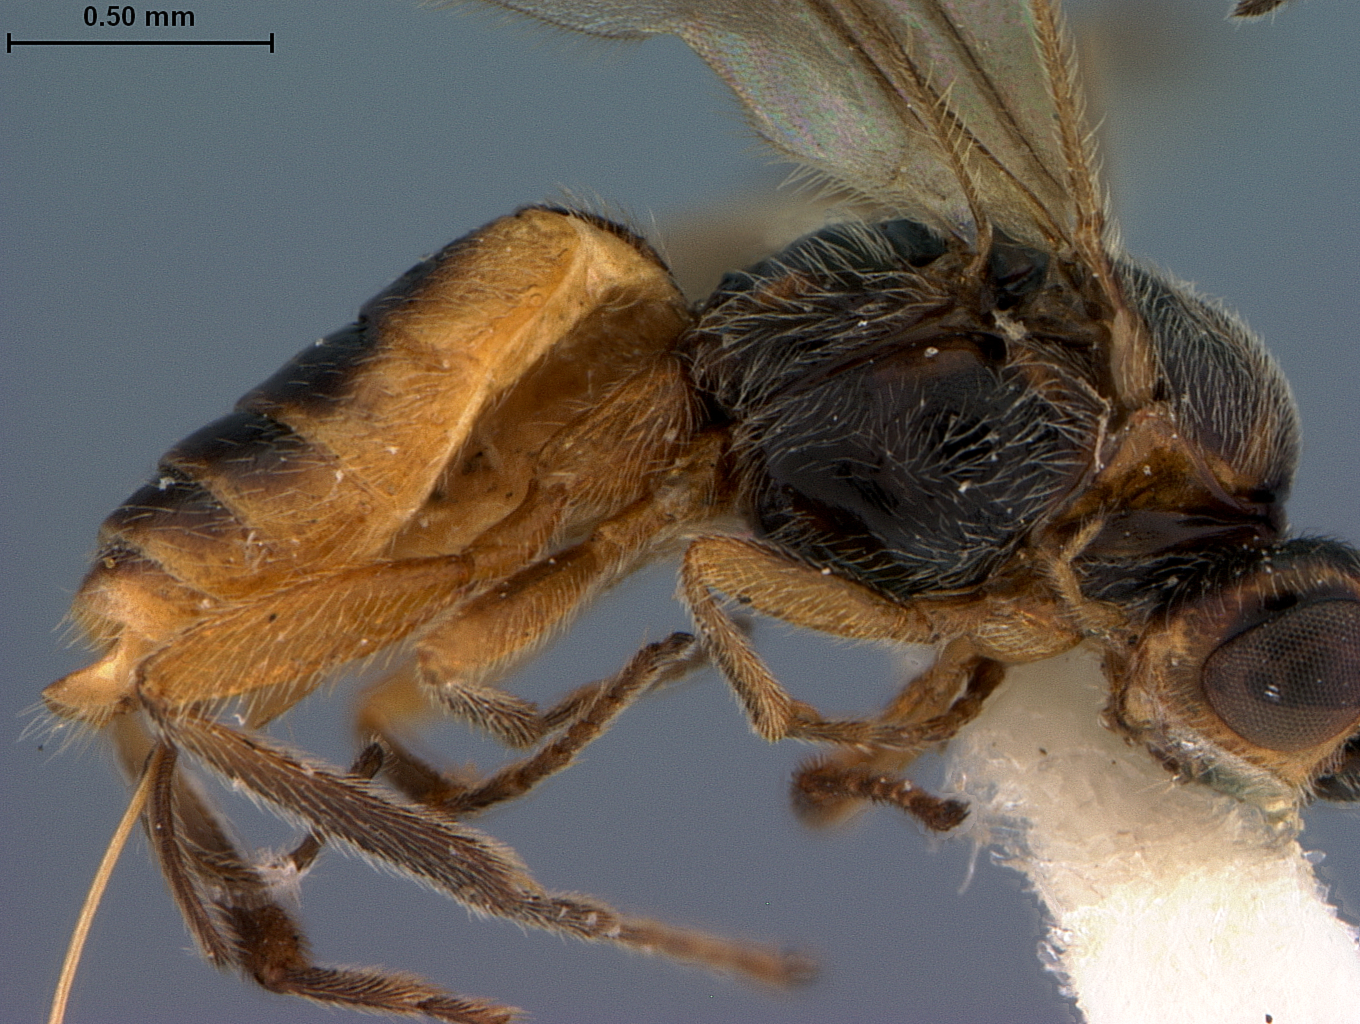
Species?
Bracon acrobasidis
